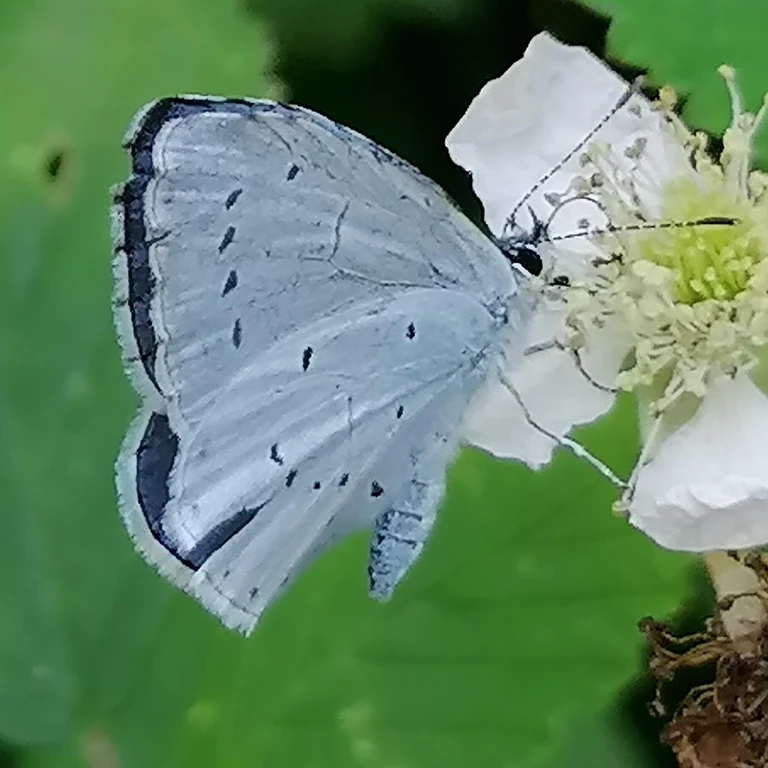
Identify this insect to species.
Celastrina argiolus
